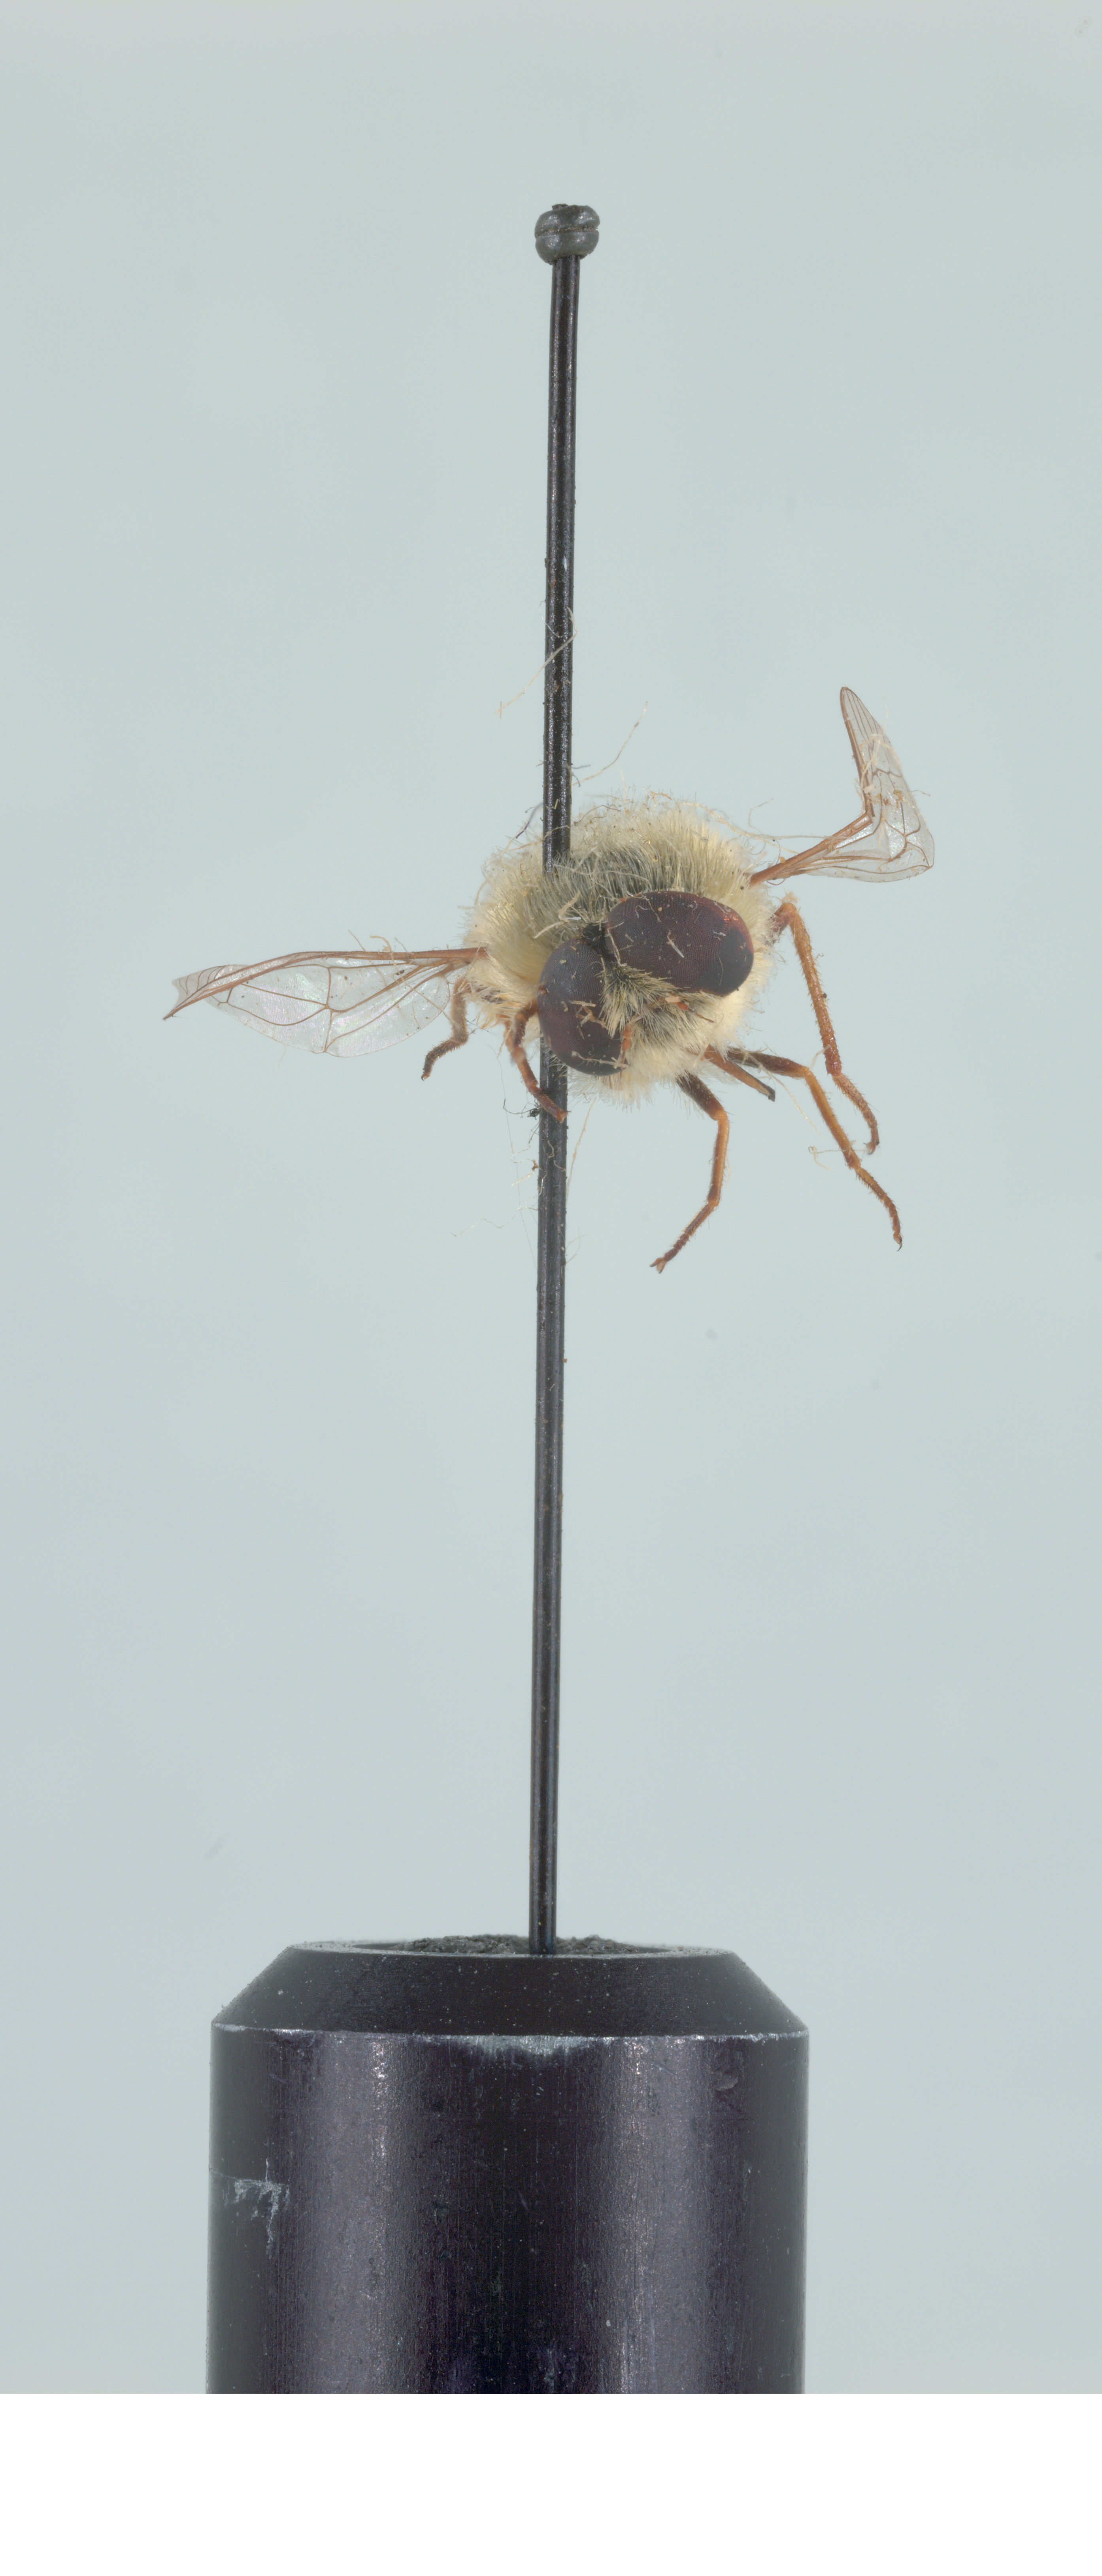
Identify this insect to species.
Neorhynchocephalus sackenii
